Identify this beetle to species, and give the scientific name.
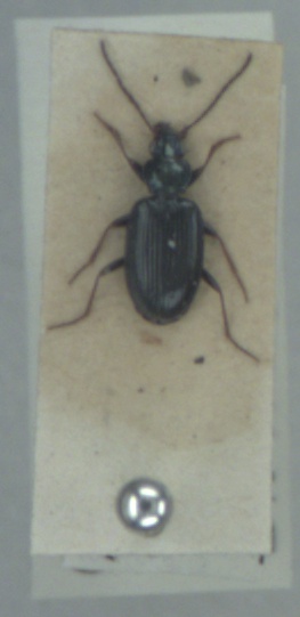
Bembidion atrocaeruleum
